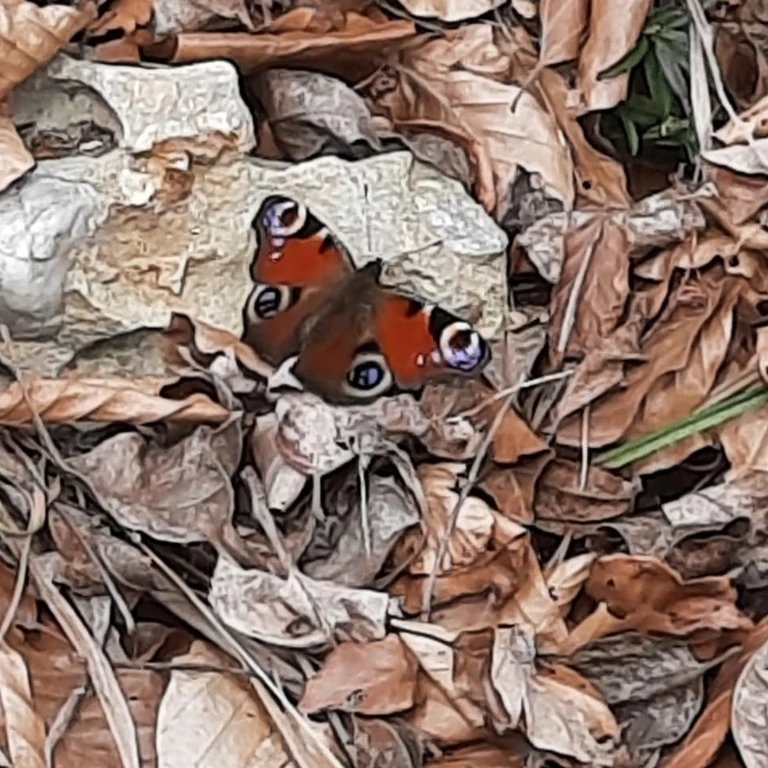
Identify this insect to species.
Aglais io
